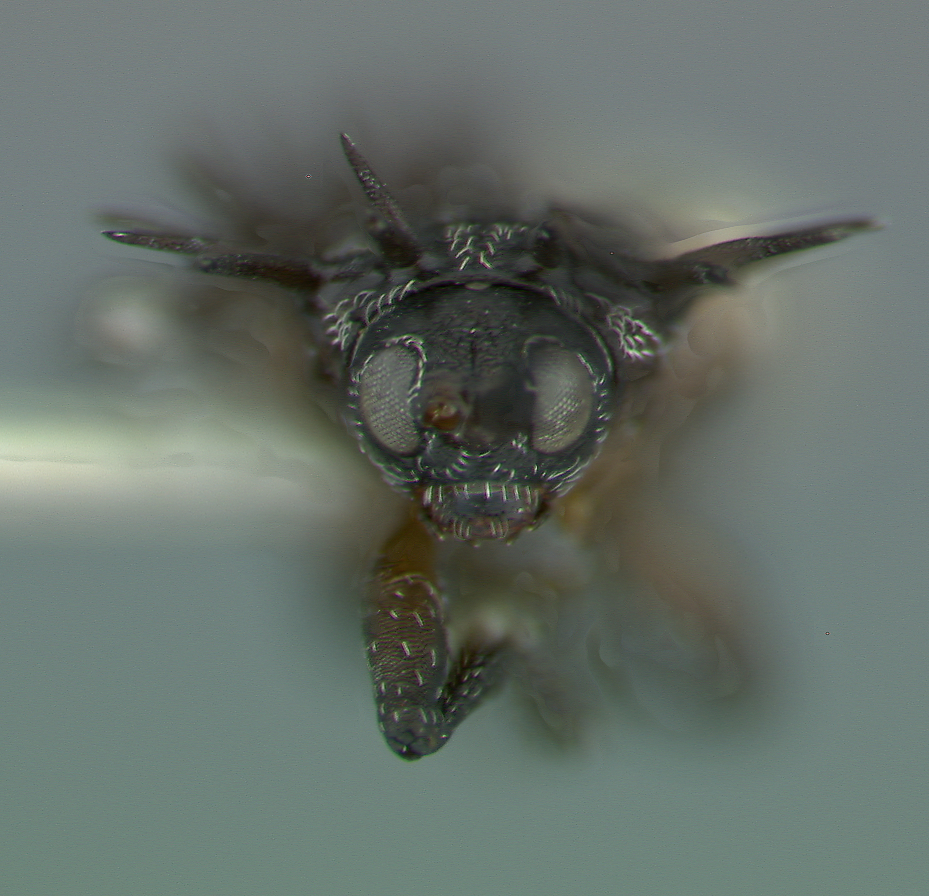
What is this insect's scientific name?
Dactylispa luhi
